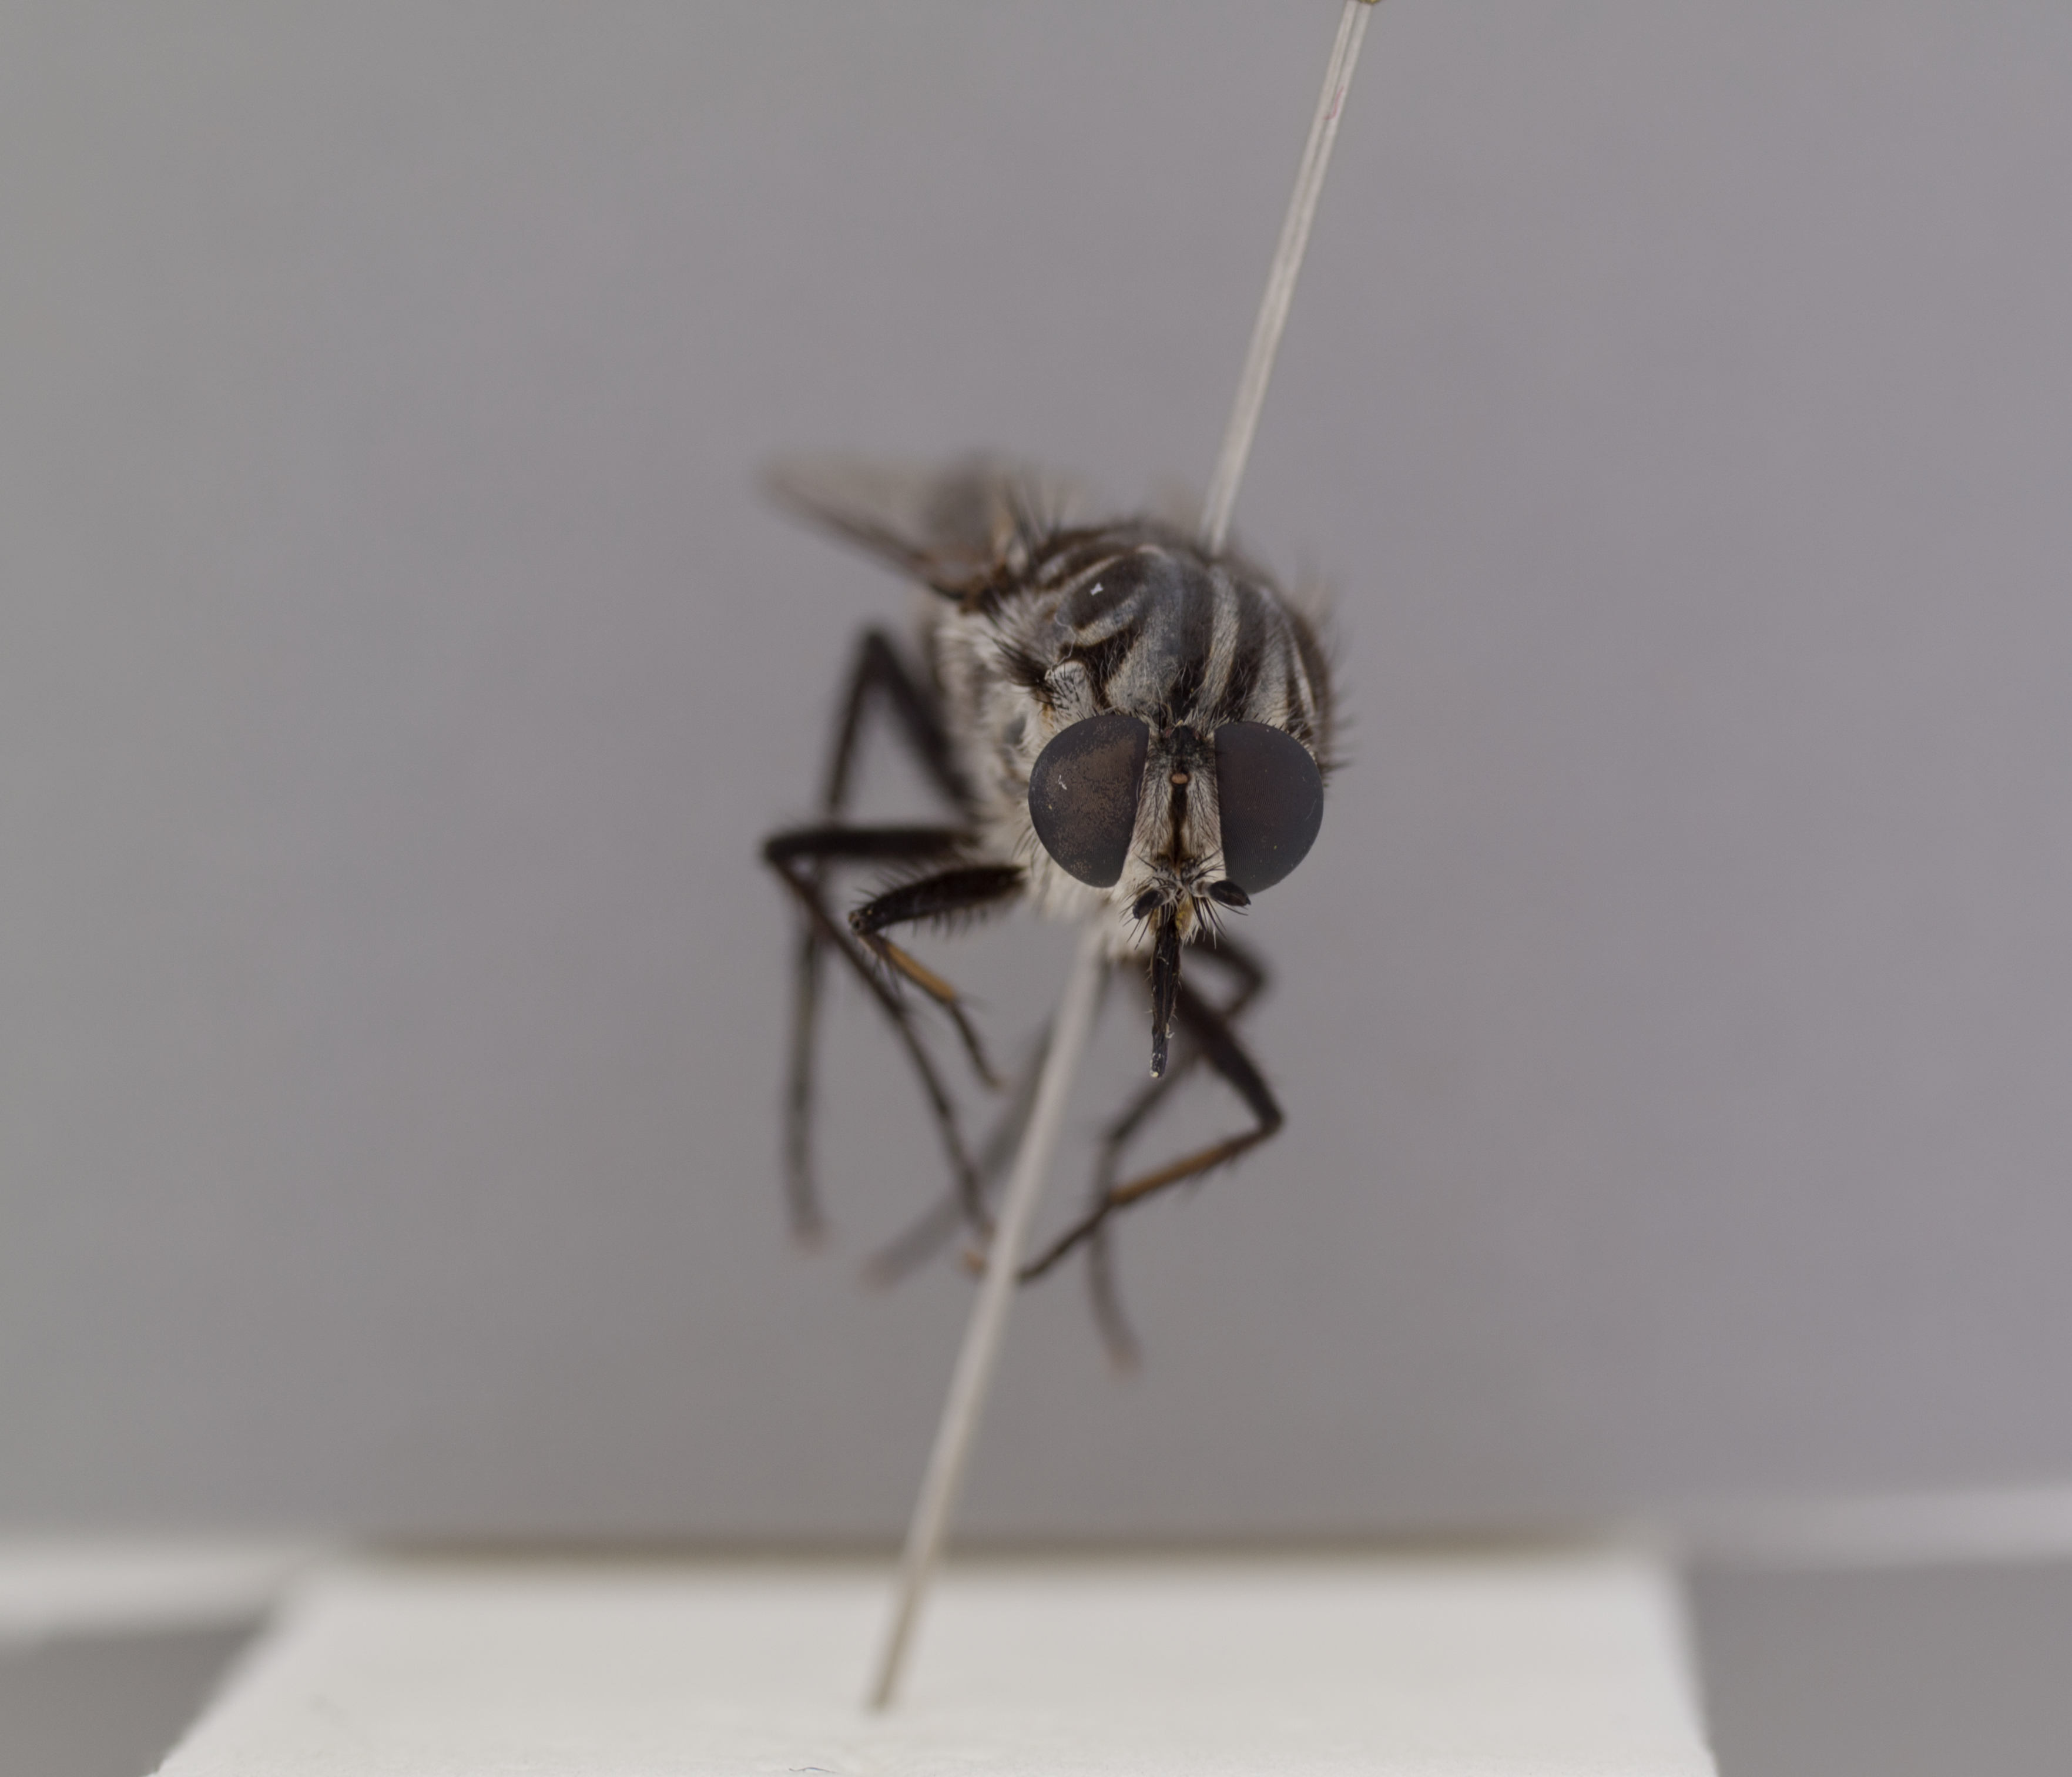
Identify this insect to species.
Apiocera pica
